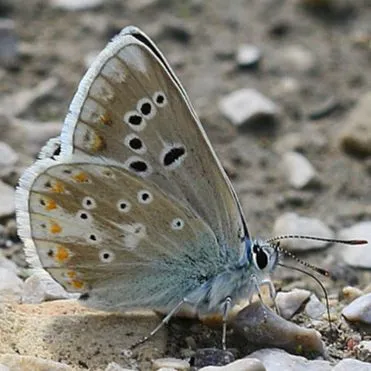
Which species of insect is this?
Polyommatus dorylas
